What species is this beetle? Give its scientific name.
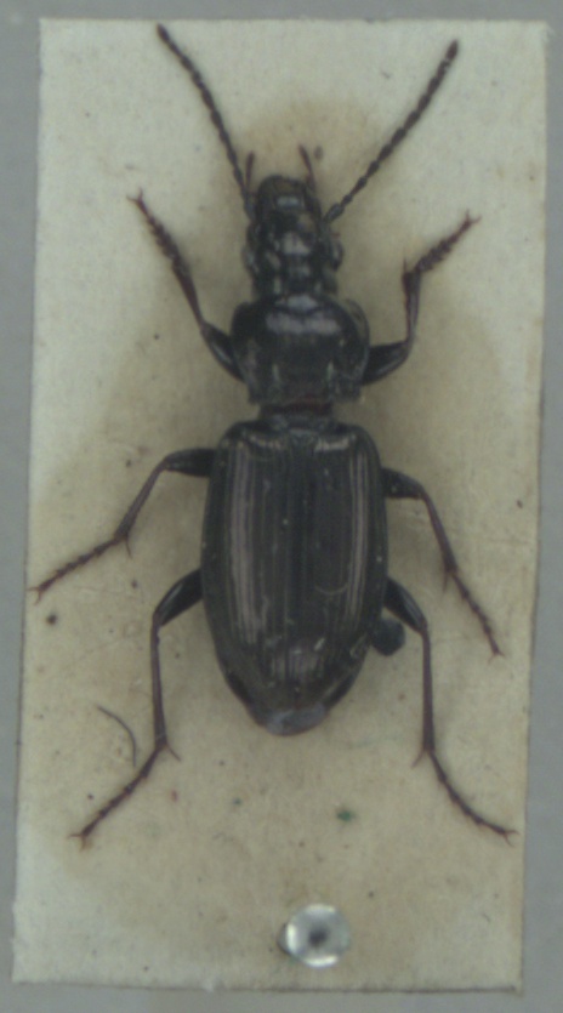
Pterostichus oblongopunctatus
